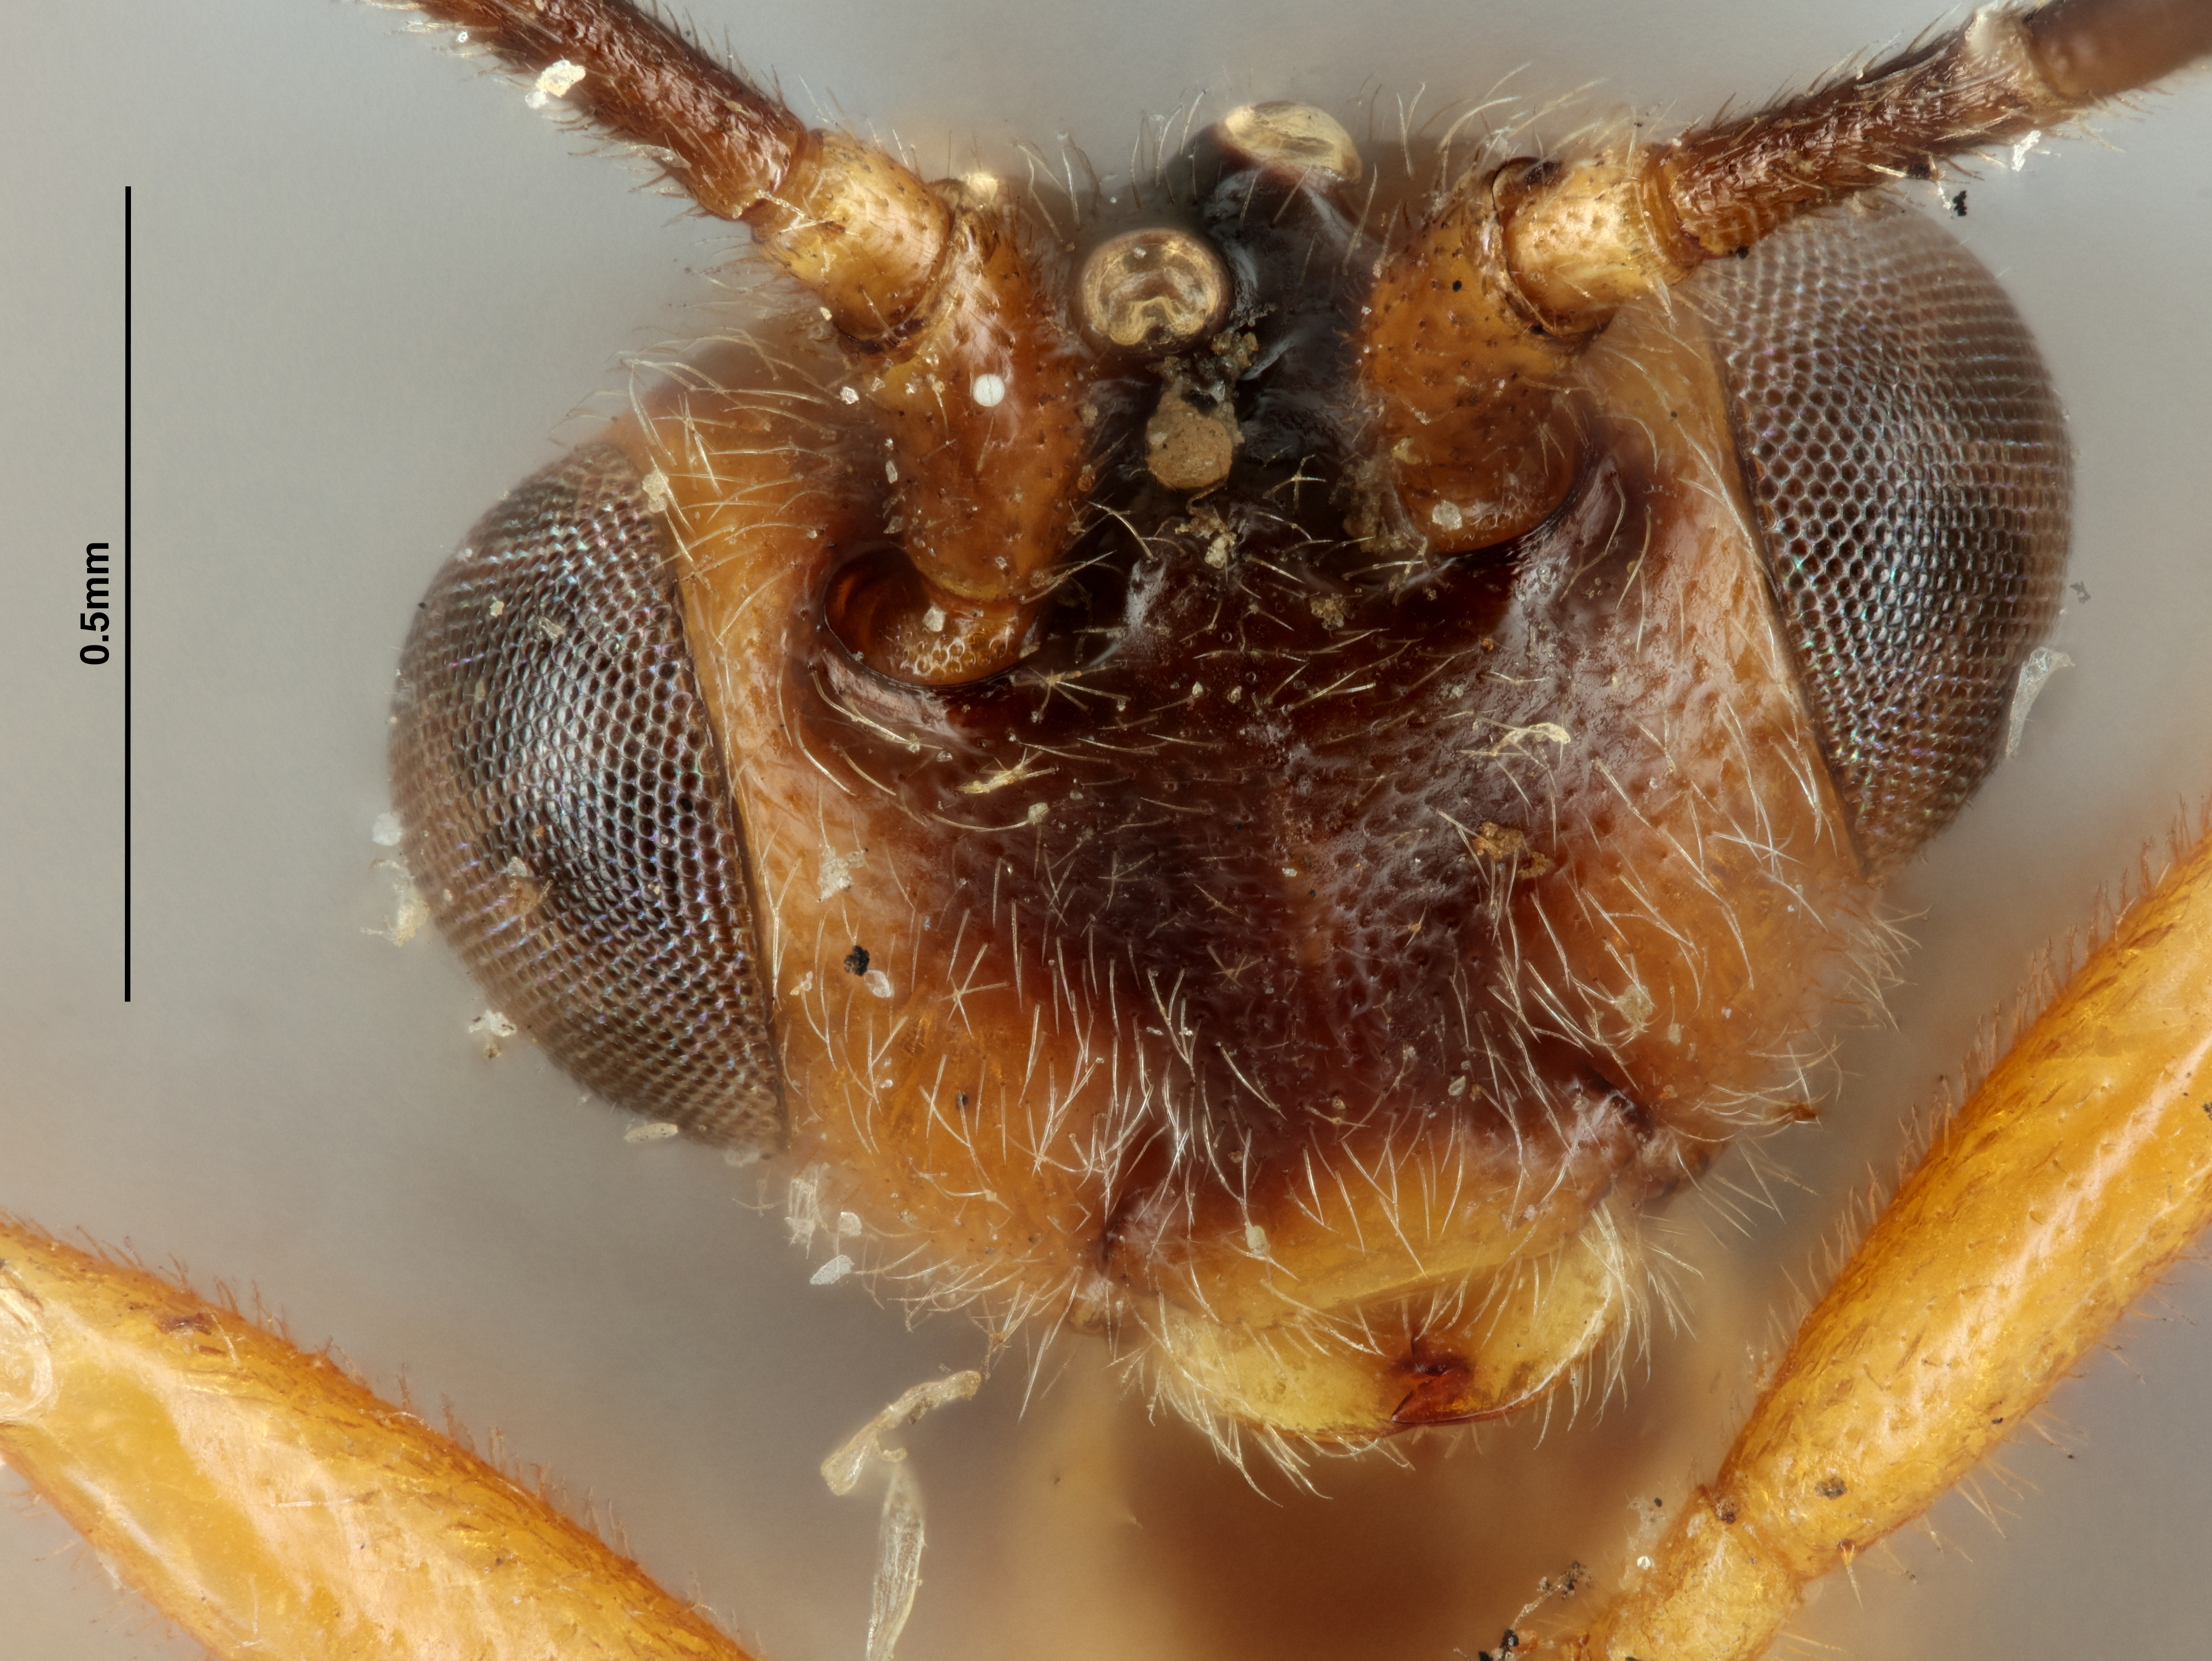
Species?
Bassus carpocapsa
